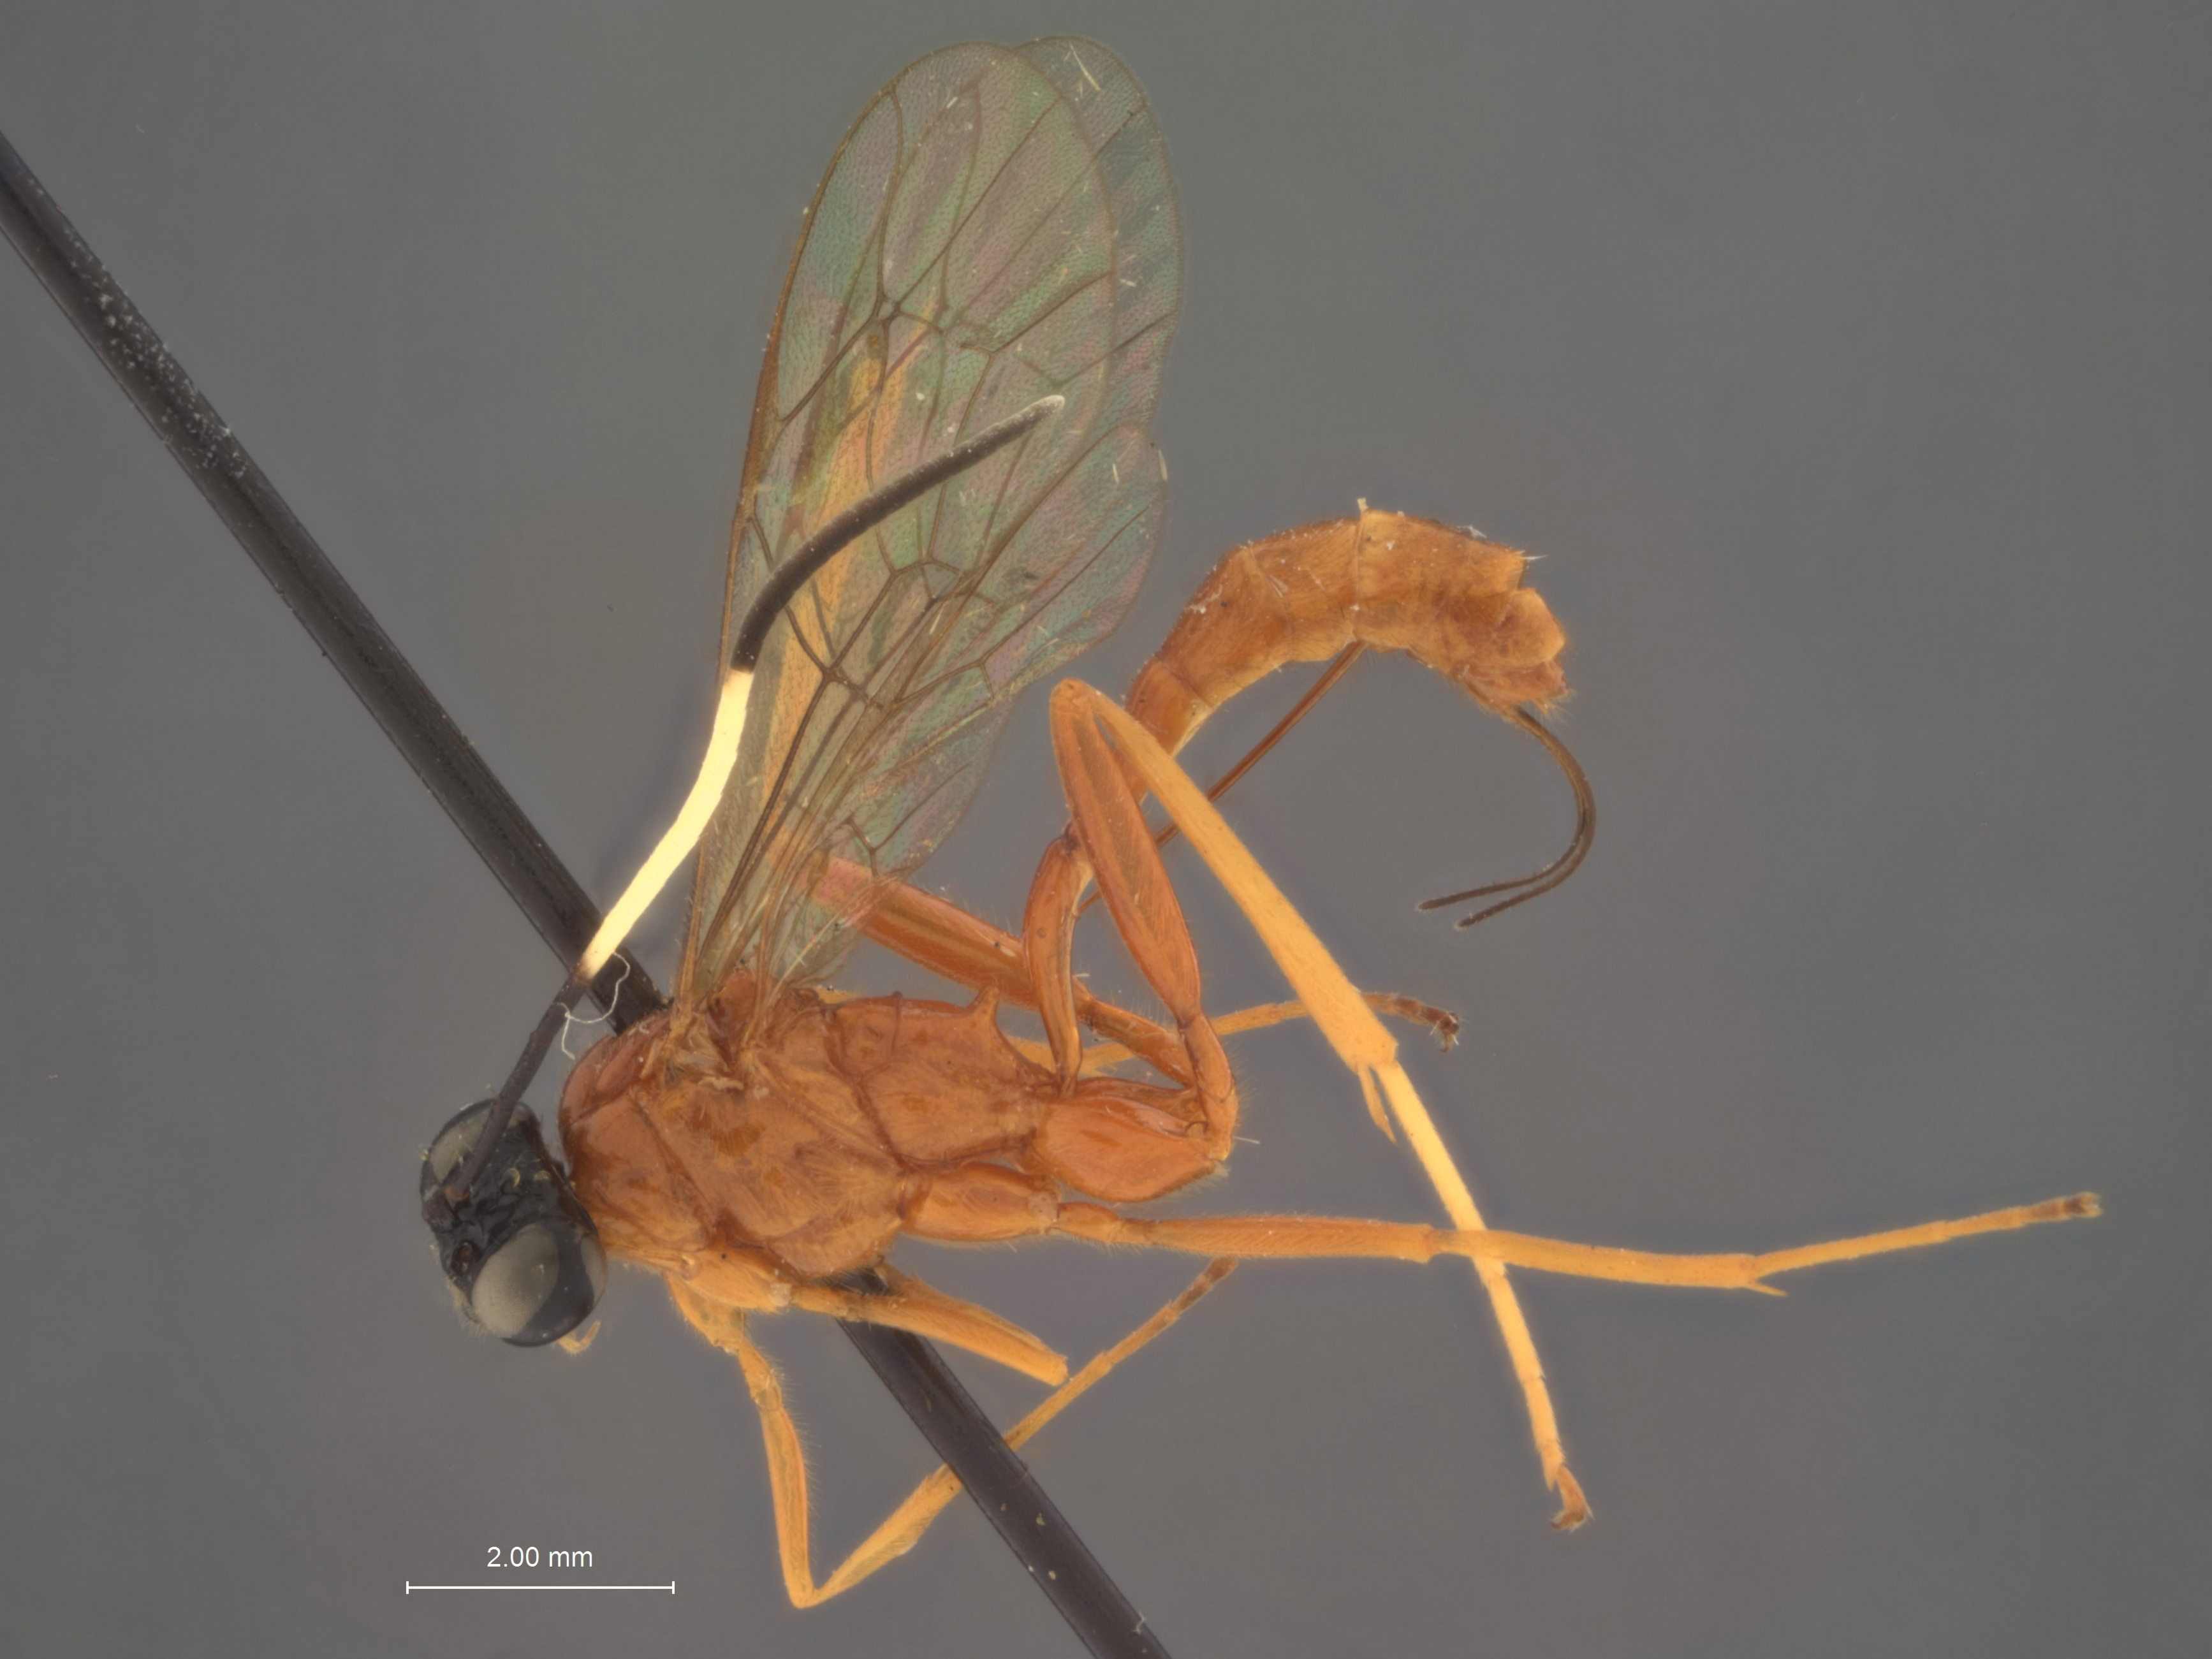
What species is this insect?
Polycyrtus inornatus
